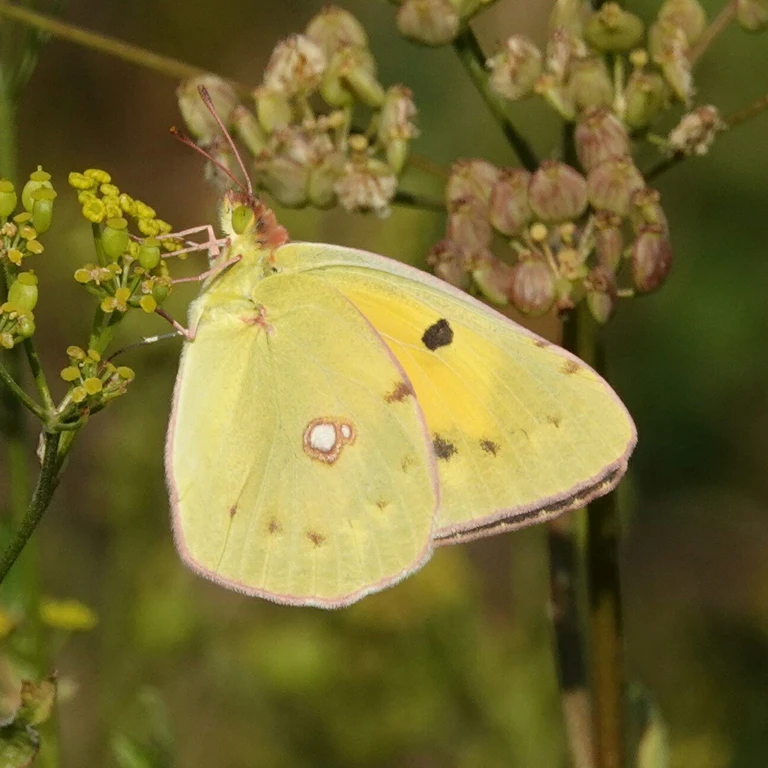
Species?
Colias croceus
